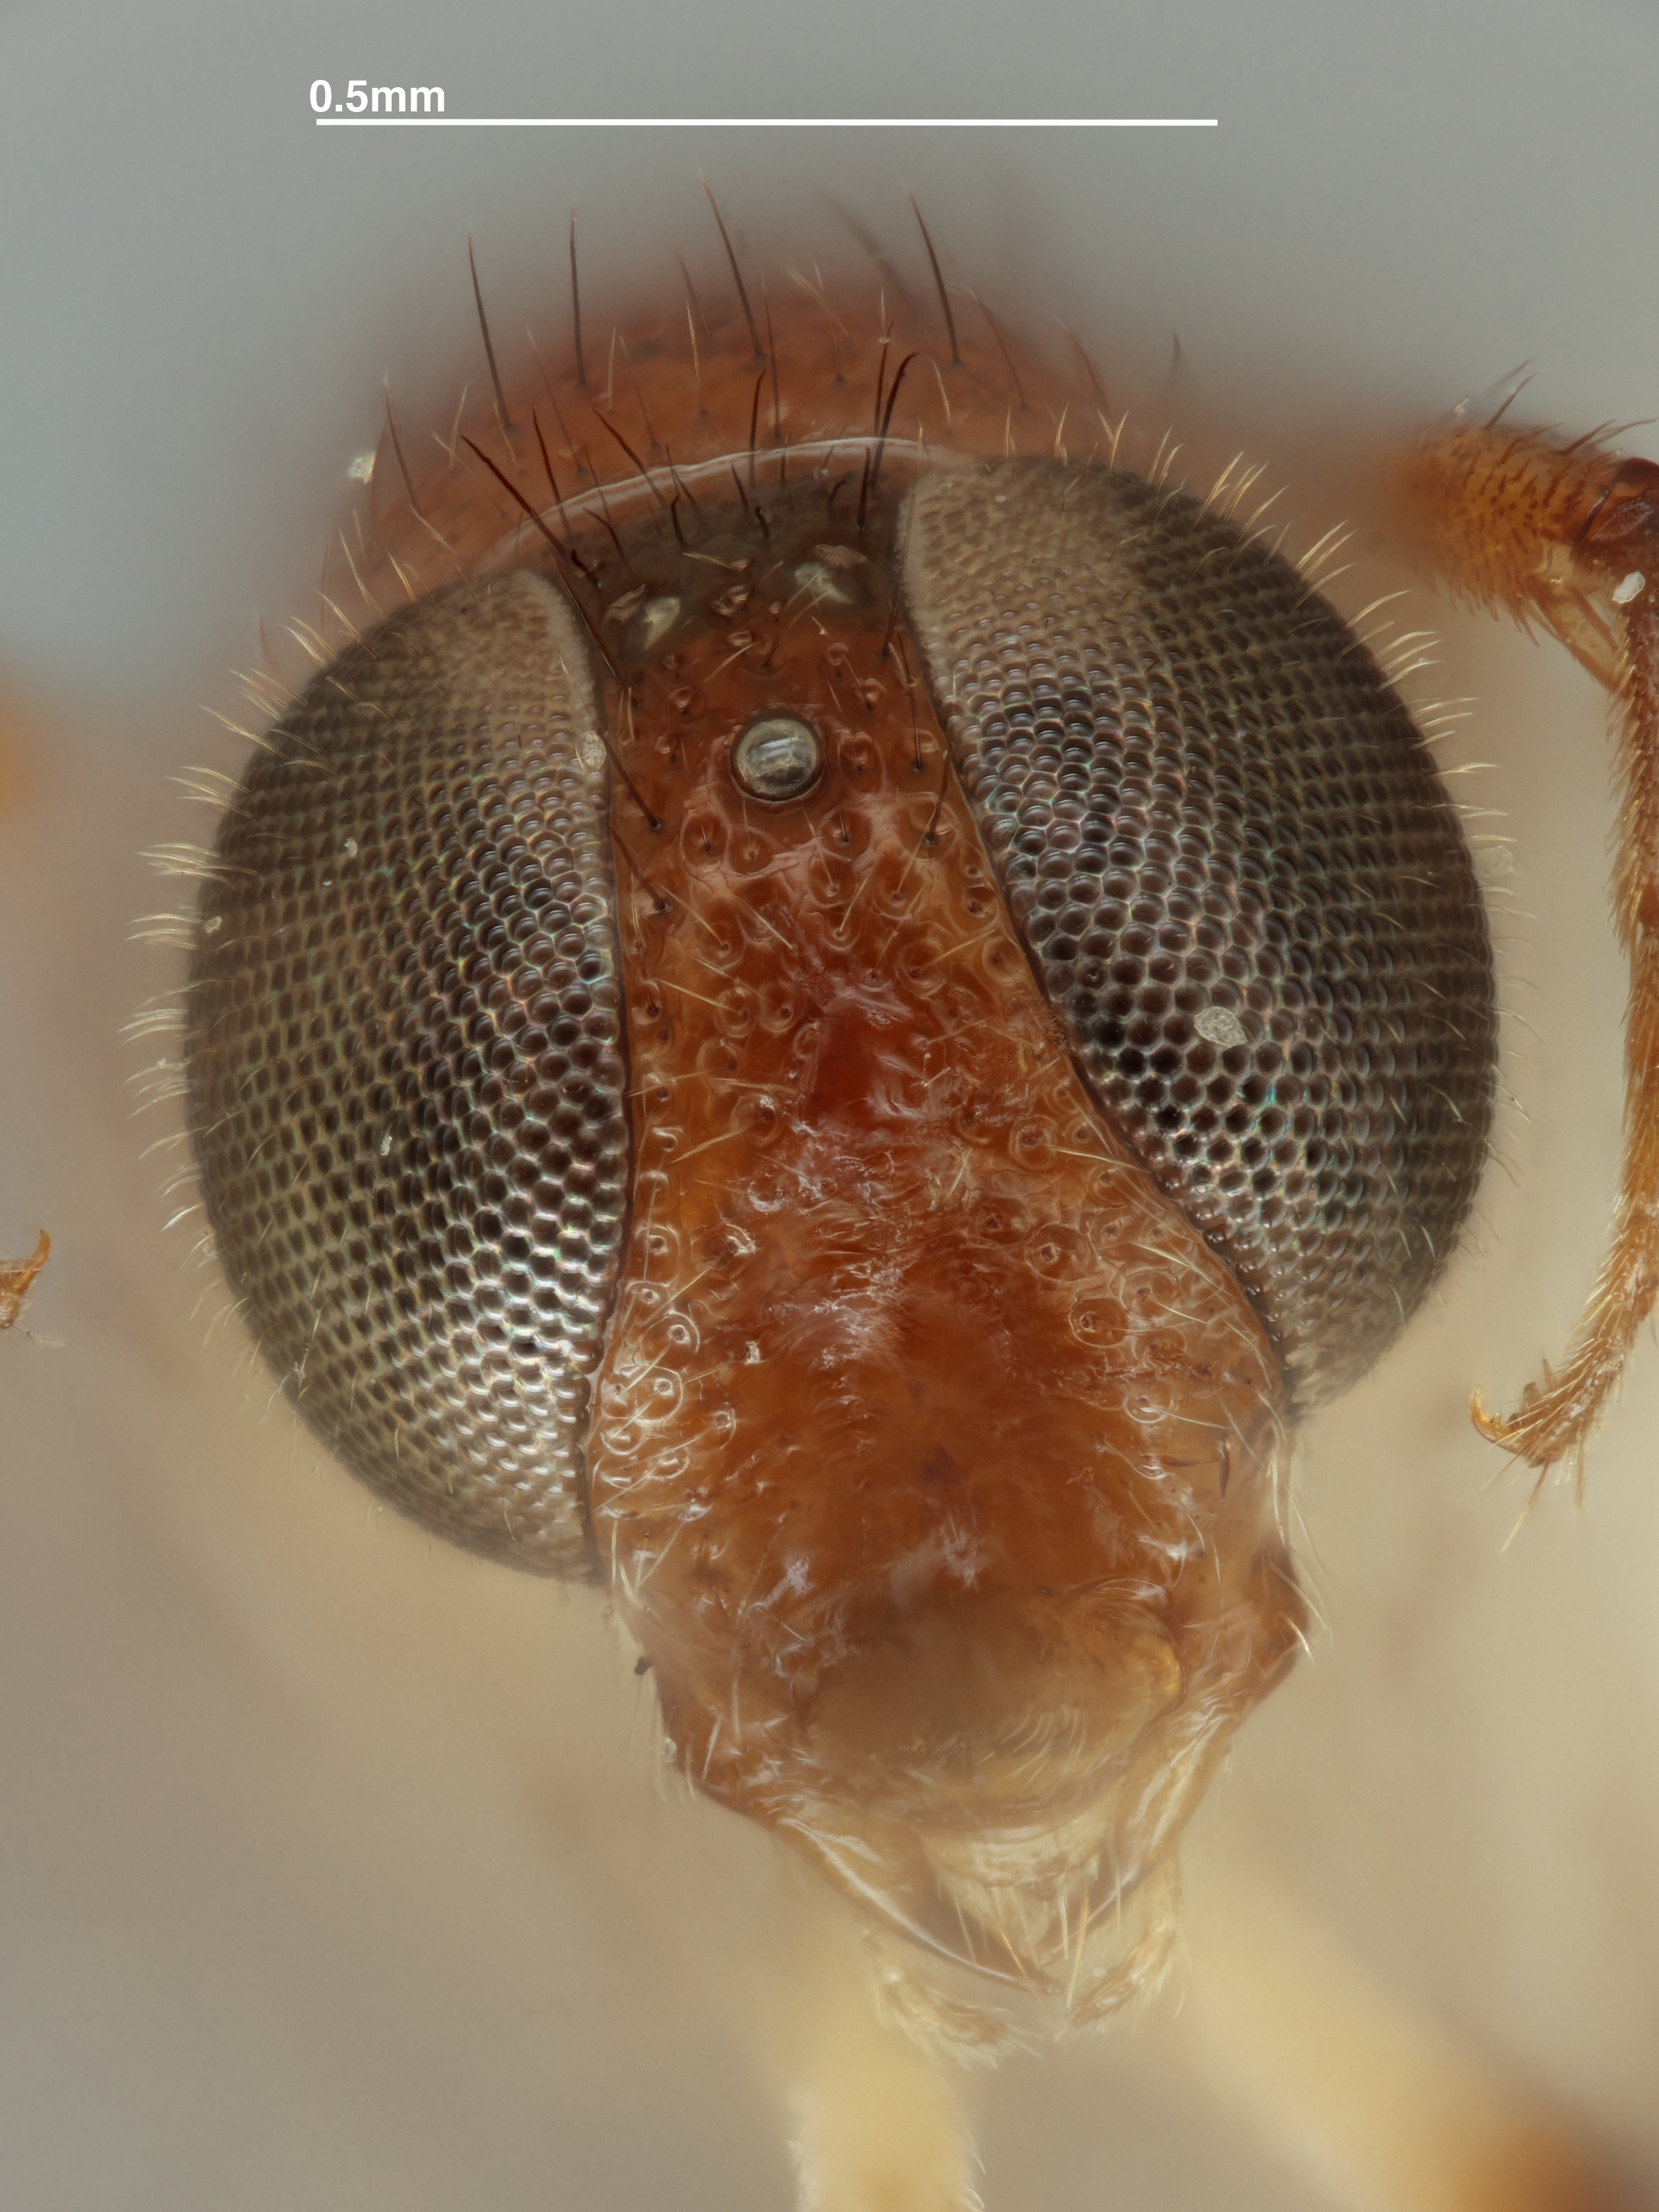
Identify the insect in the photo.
Saltasega bella
